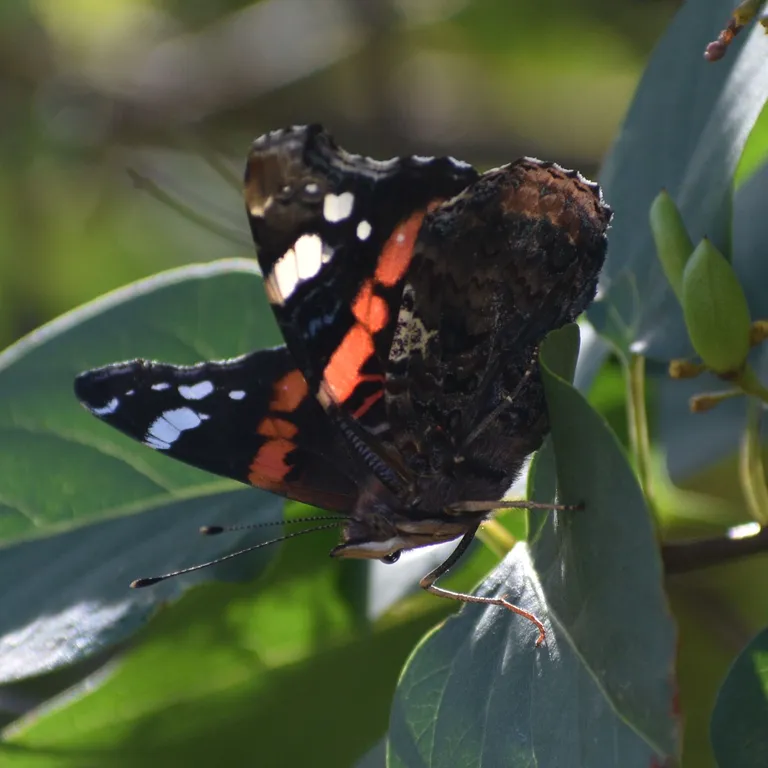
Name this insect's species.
Vanessa atalanta
